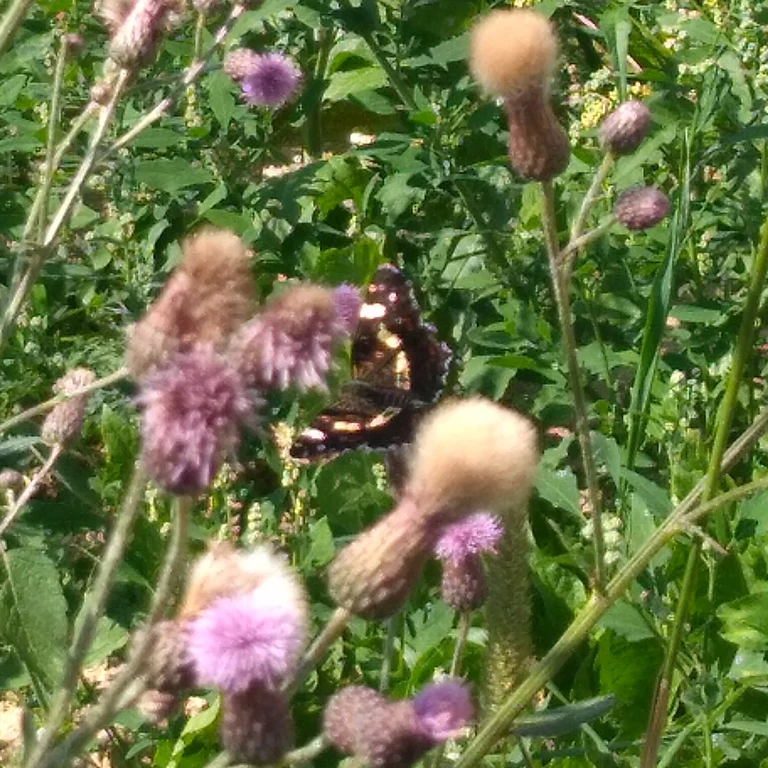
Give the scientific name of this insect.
Araschnia levana
